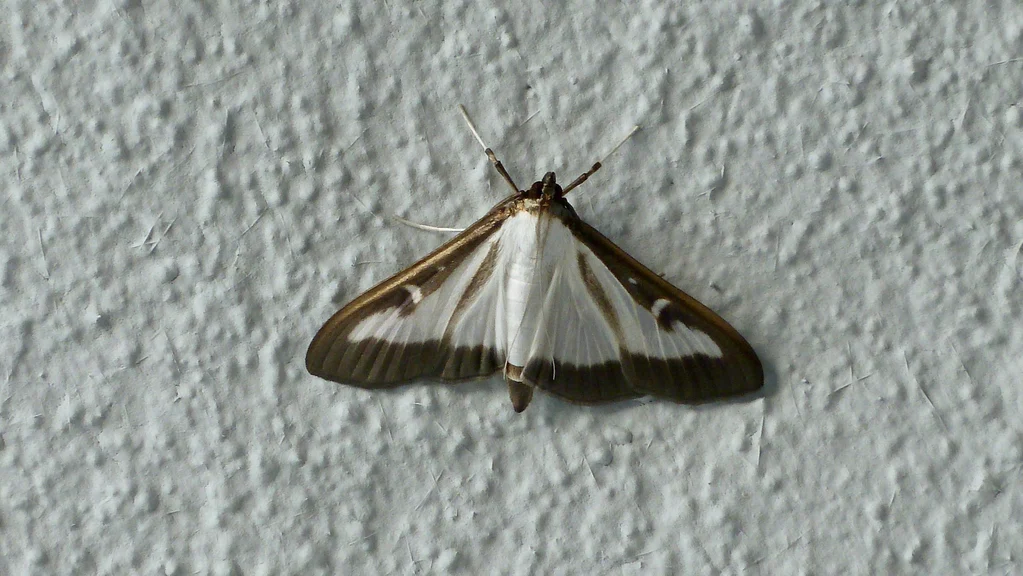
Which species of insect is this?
Cydalima perspectalis
